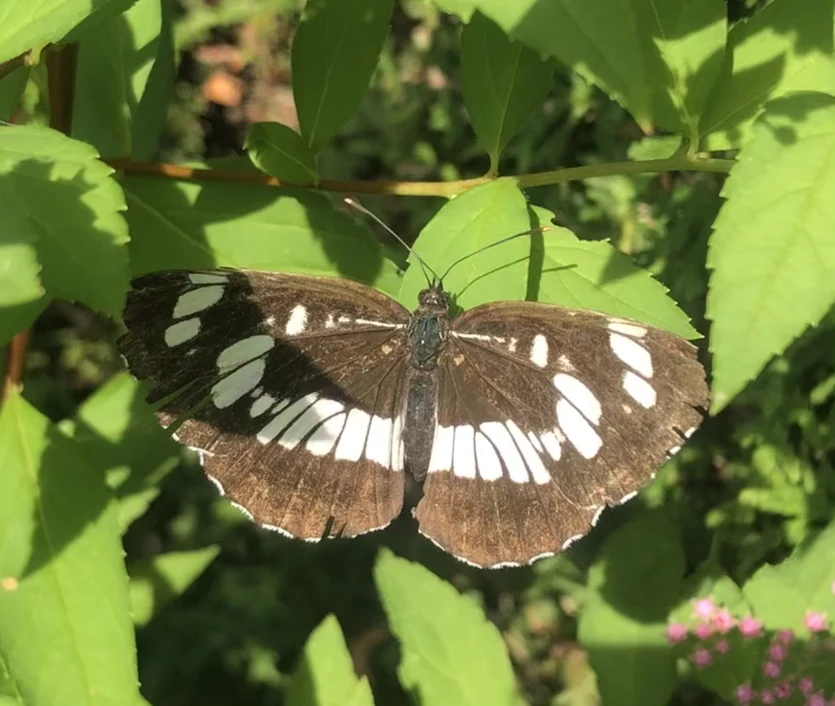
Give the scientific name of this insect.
Neptis rivularis
